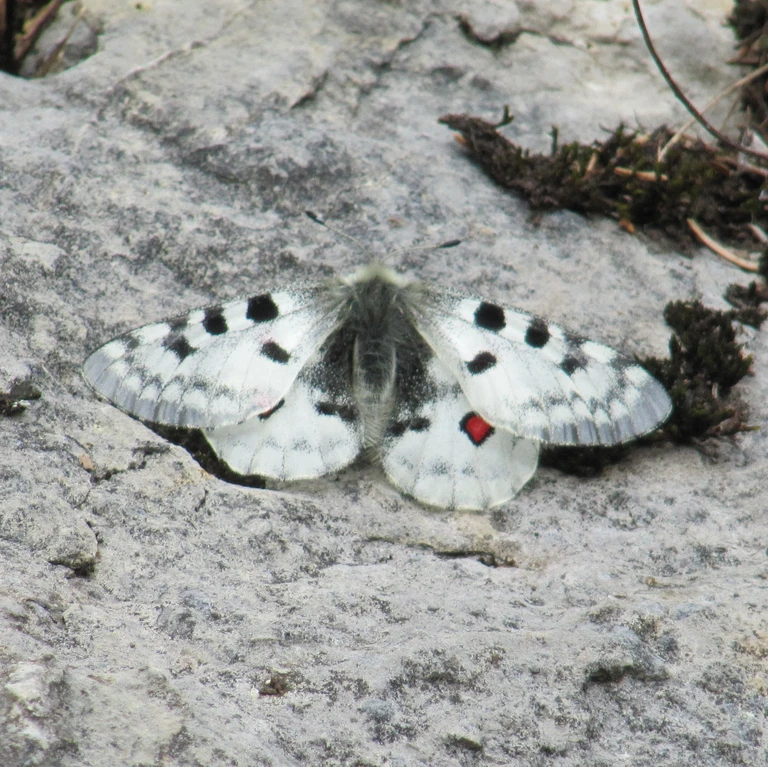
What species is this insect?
Parnassius mnemosyne
